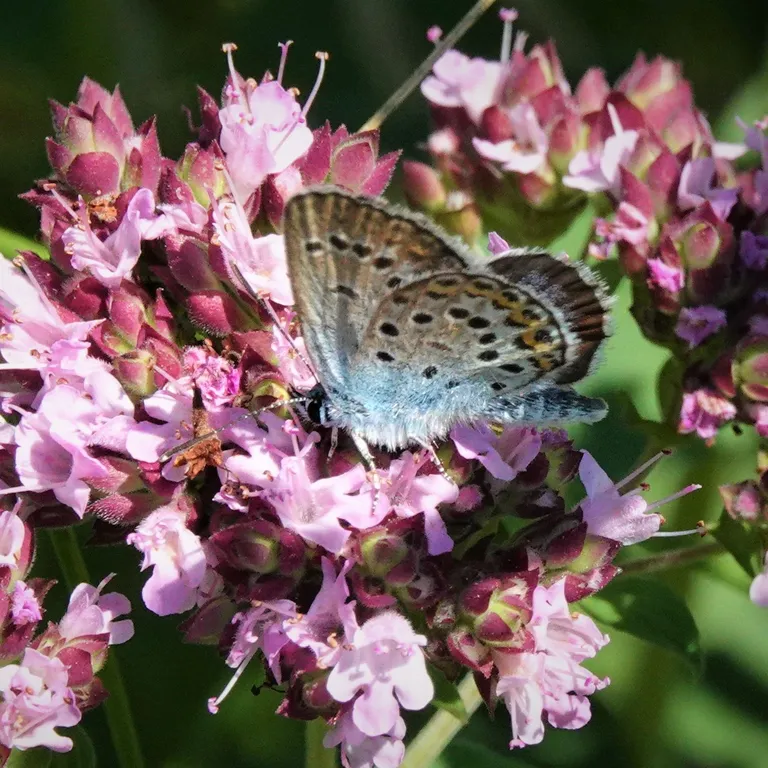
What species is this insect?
Plebejus argus
